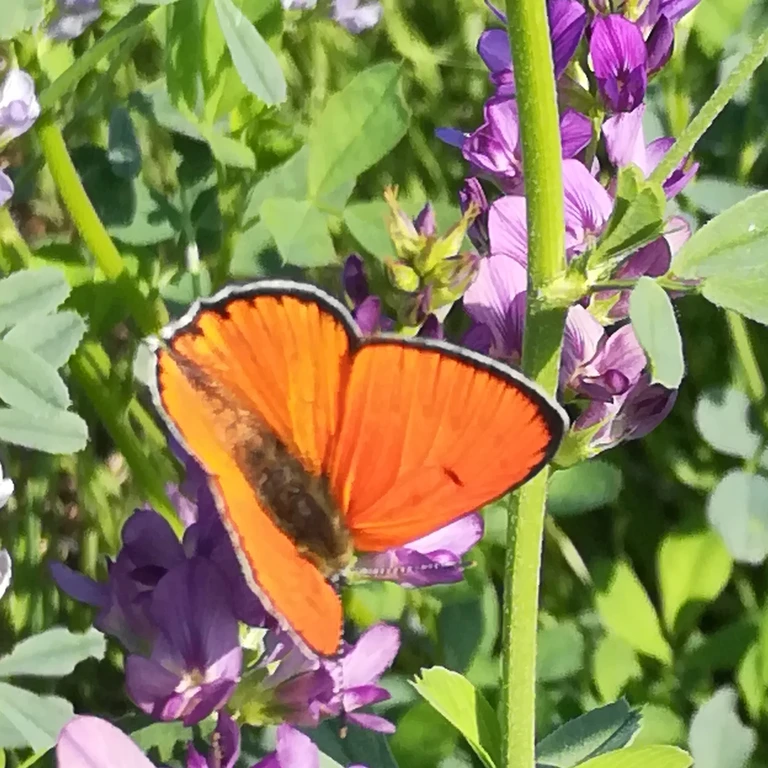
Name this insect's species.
Lycaena dispar
